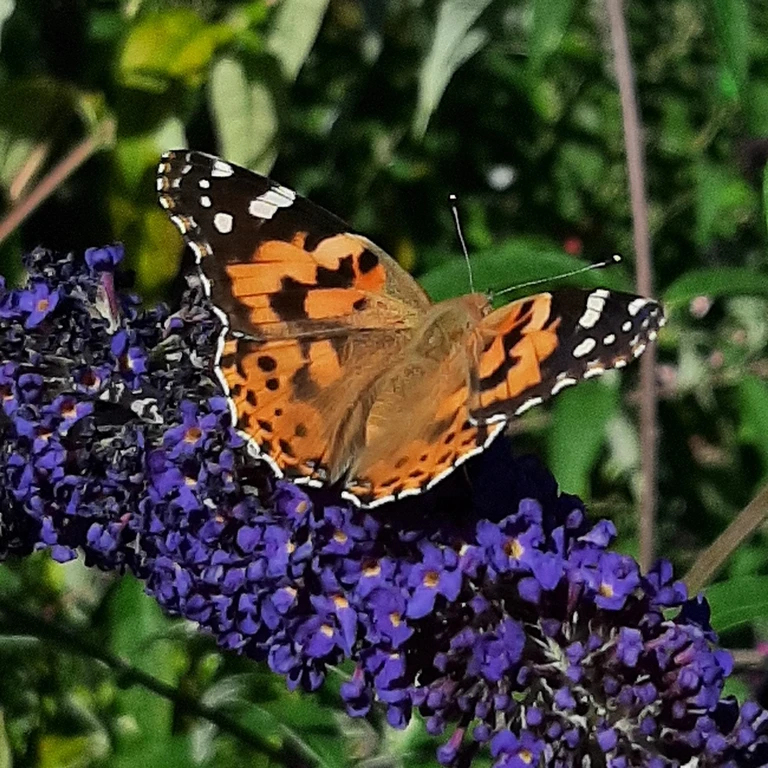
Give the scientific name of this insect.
Vanessa cardui
